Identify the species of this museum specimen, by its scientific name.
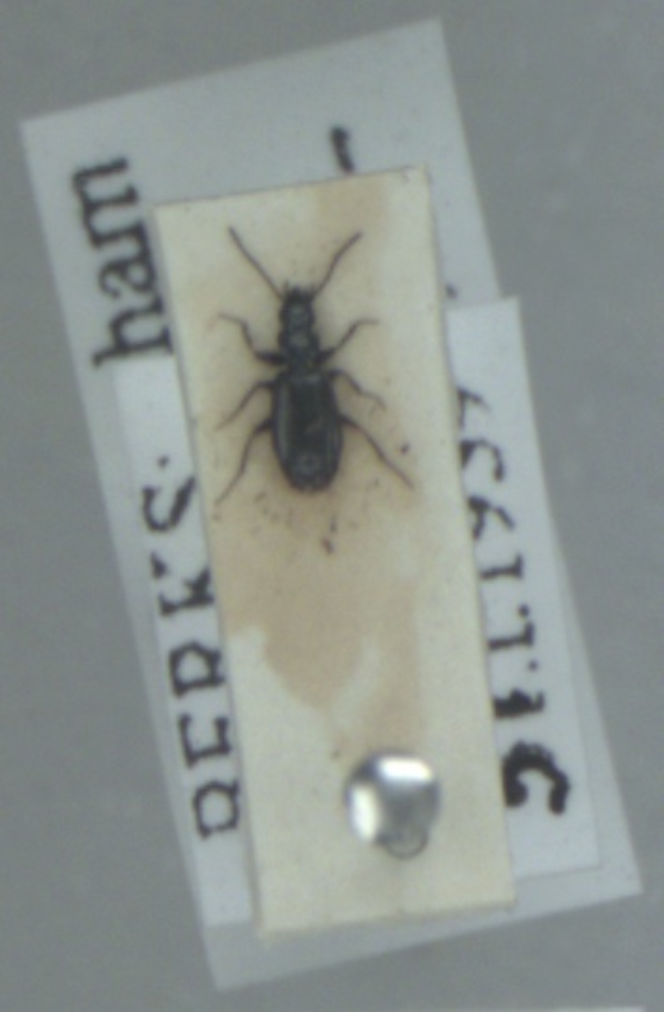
Microlestes maurus
